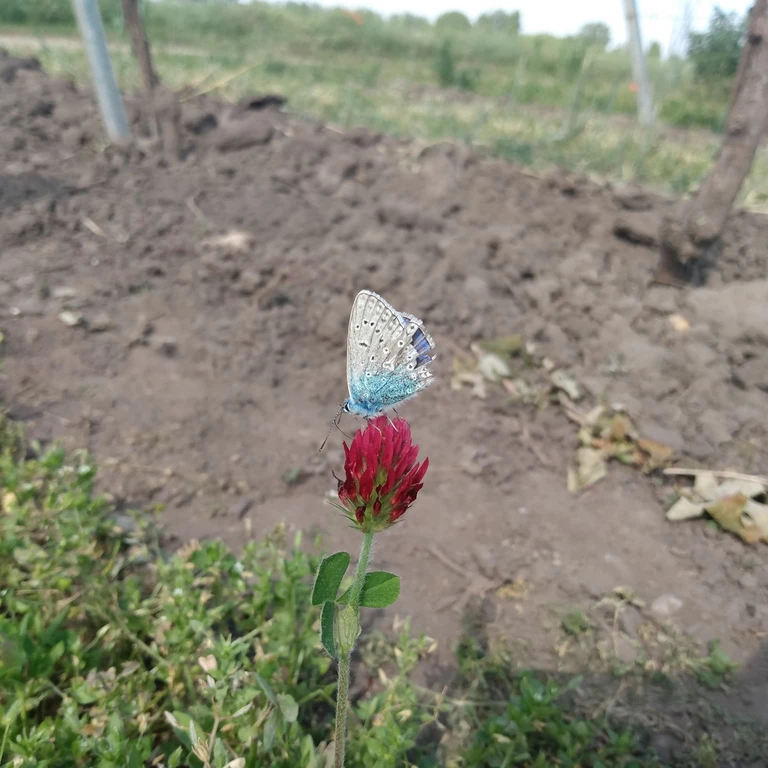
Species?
Polyommatus icarus
